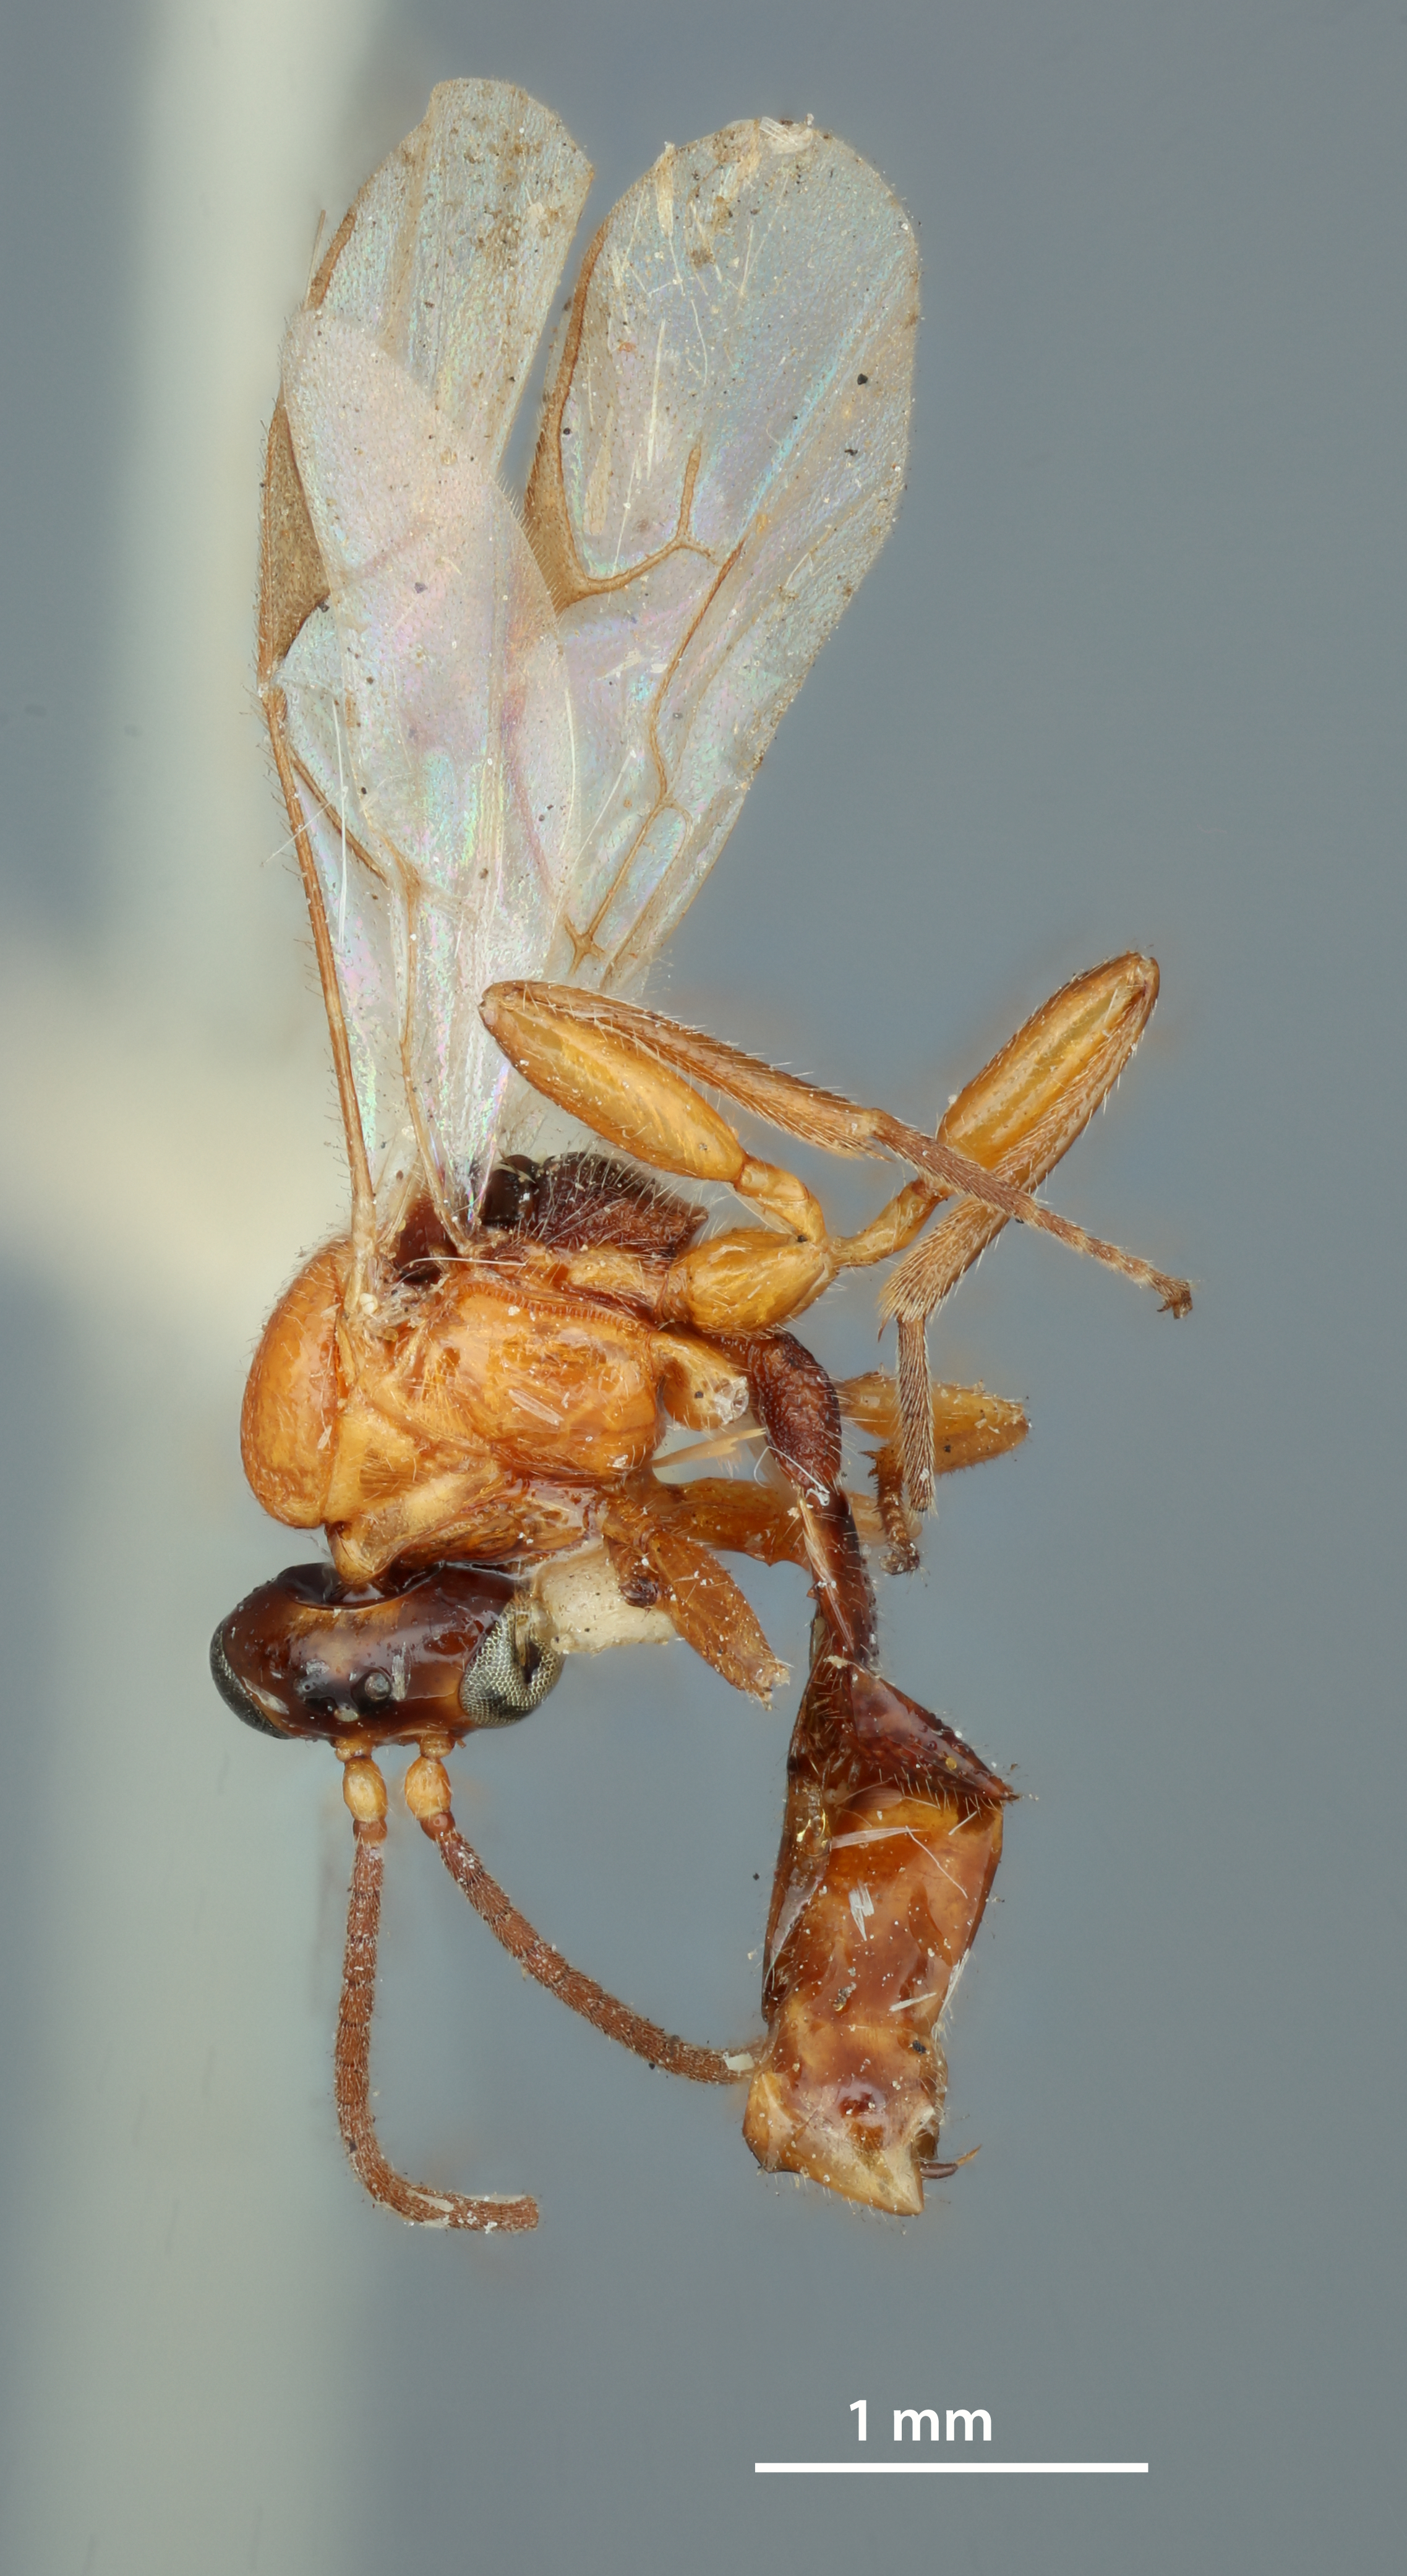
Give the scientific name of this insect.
Aphidius bicolor
